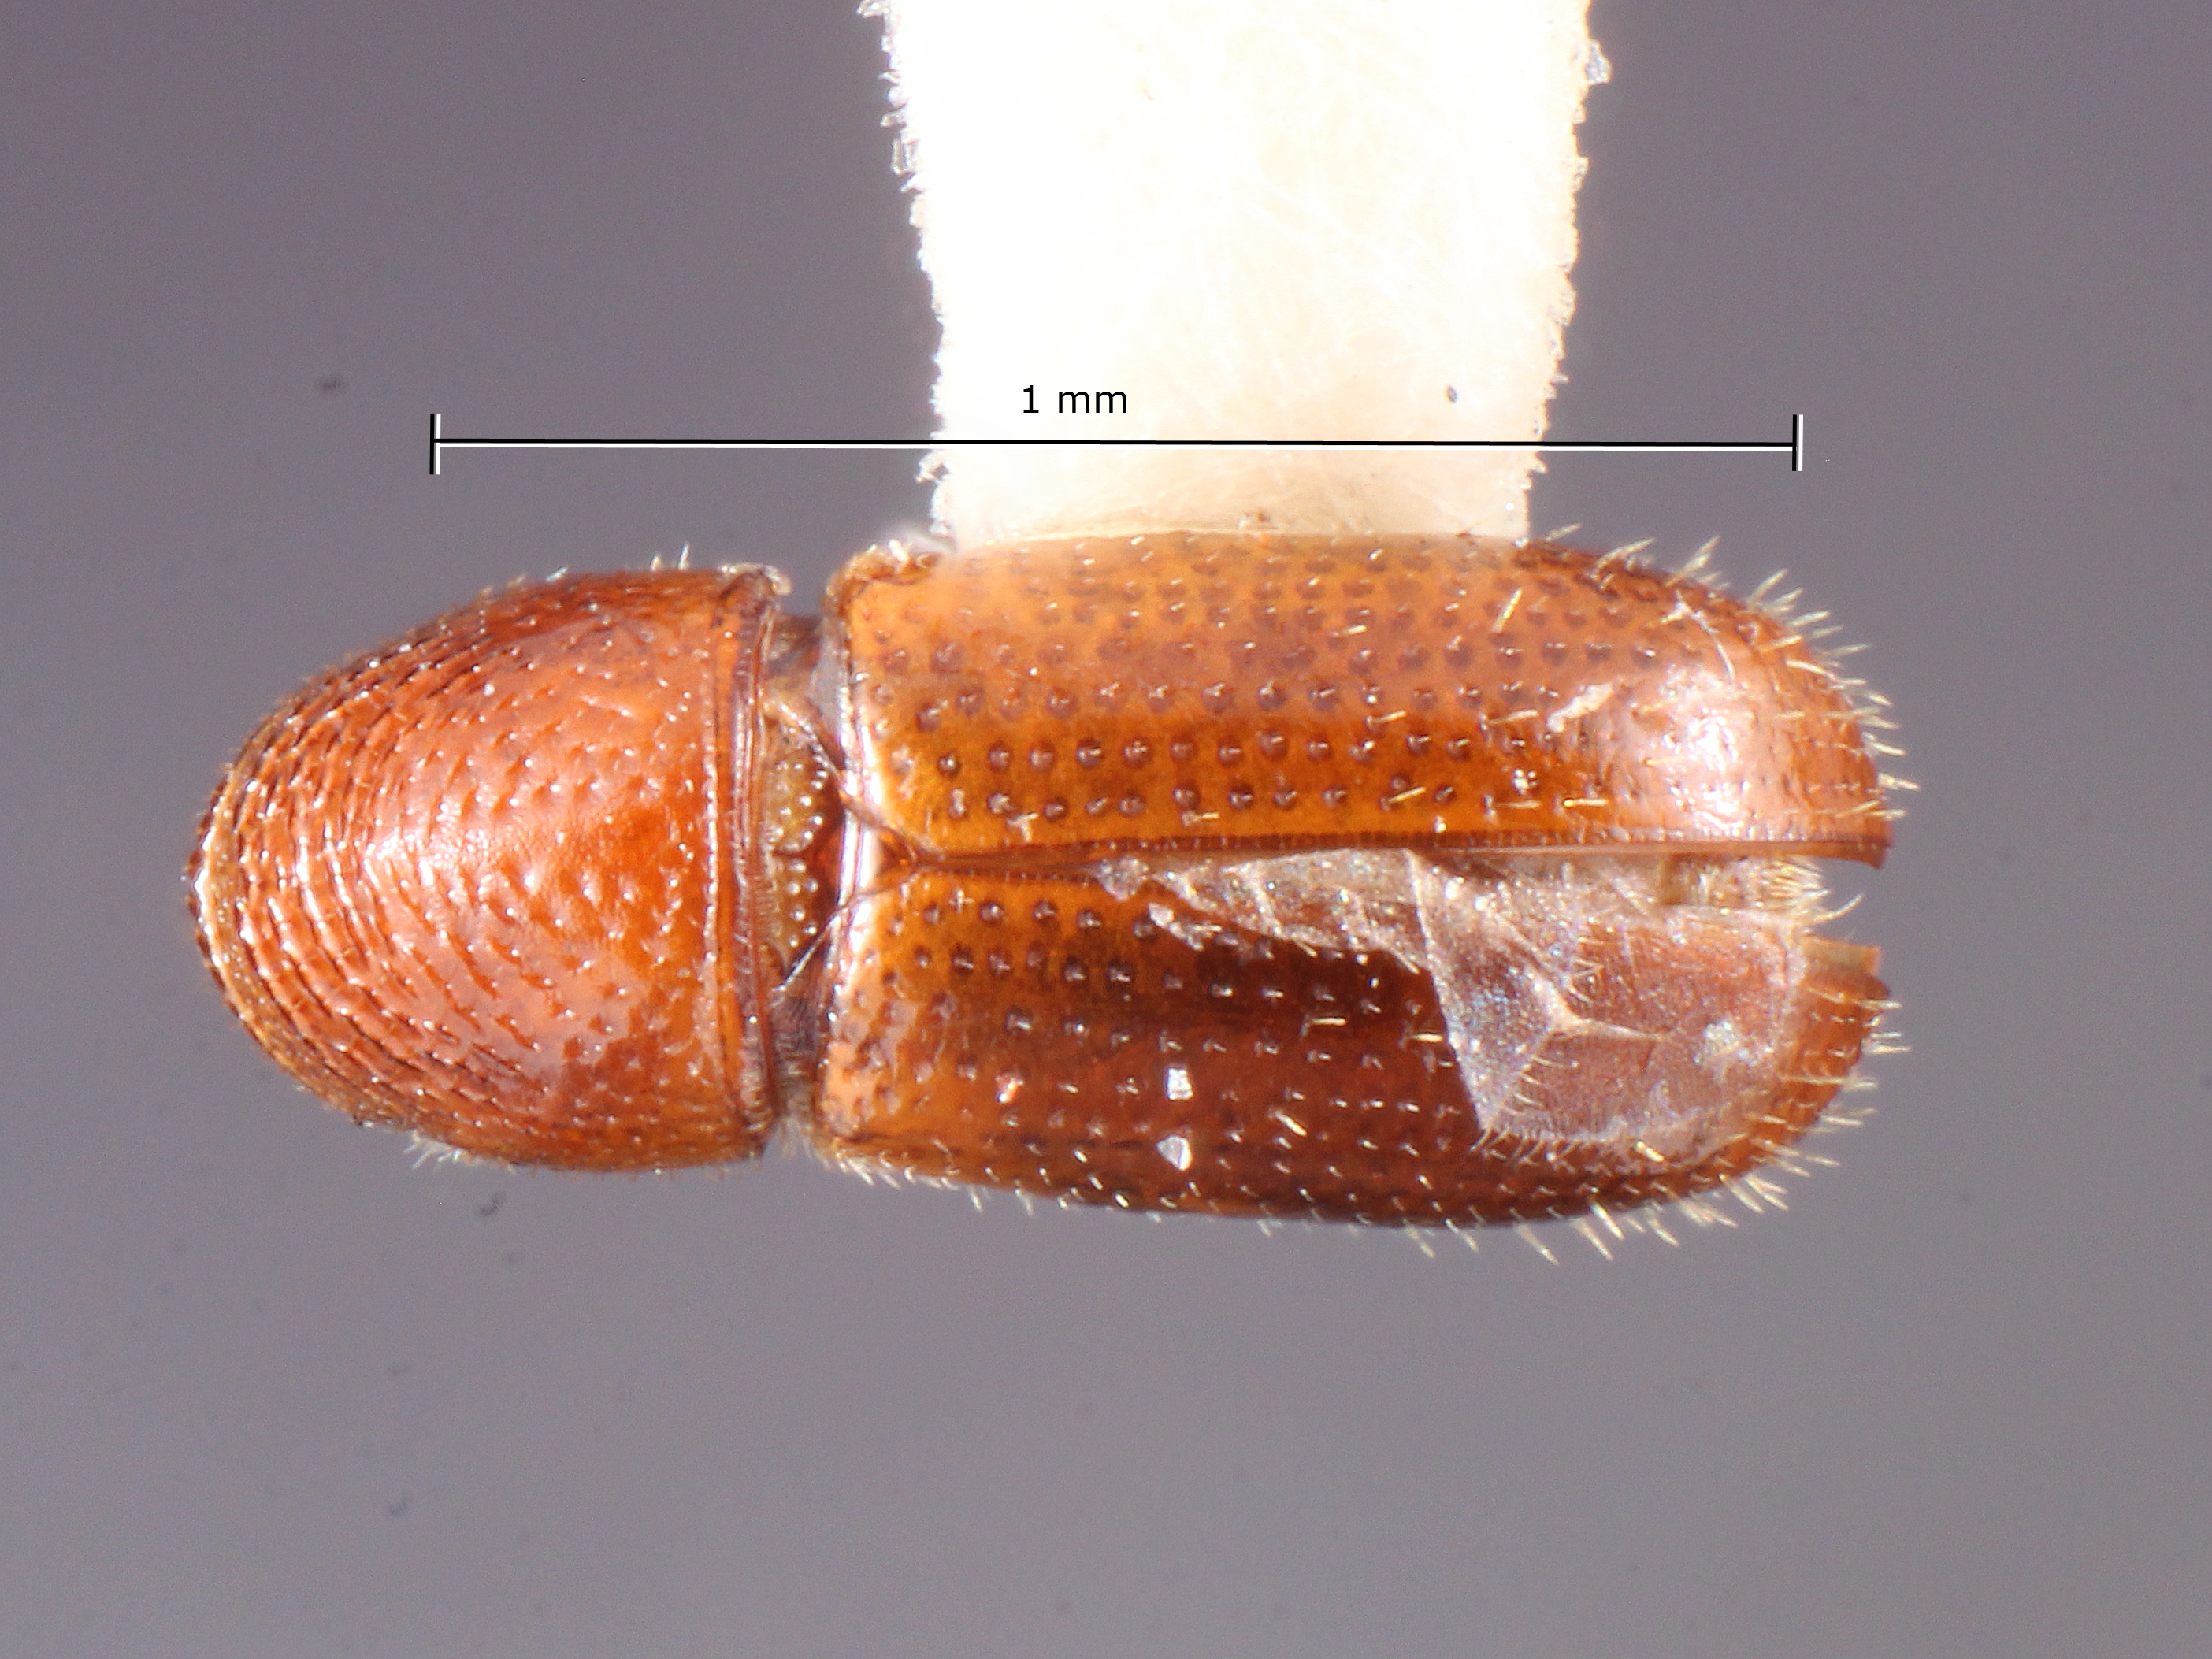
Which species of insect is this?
Pityophthorus pudicus
